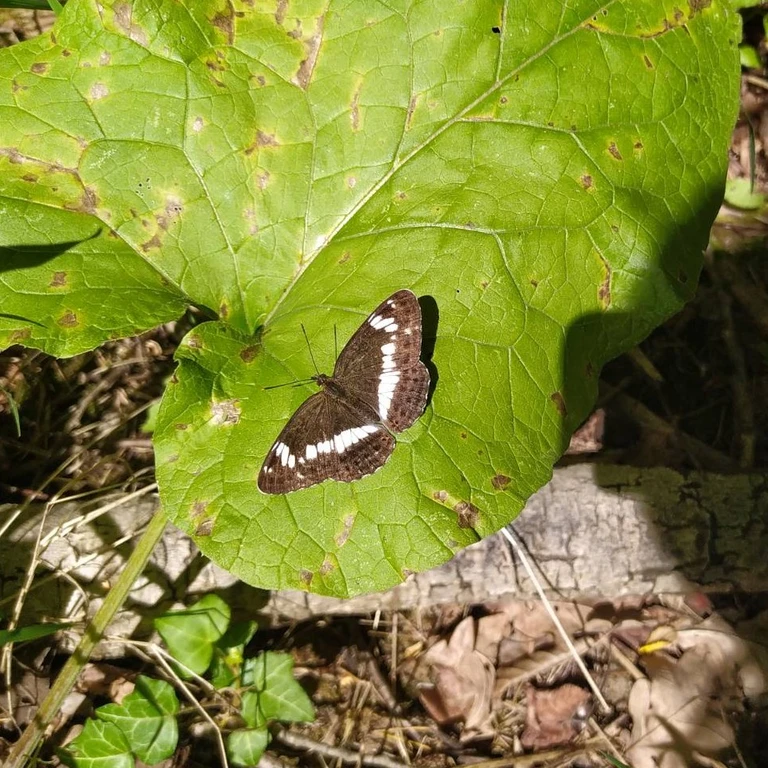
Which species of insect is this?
Limenitis camilla (also Ladoga camilla)
